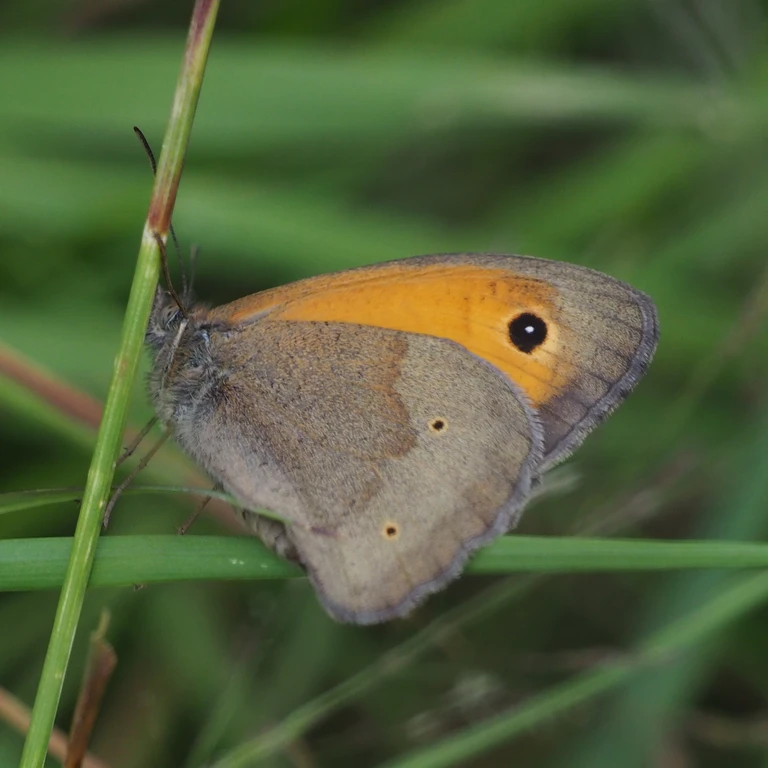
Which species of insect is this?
Maniola jurtina
